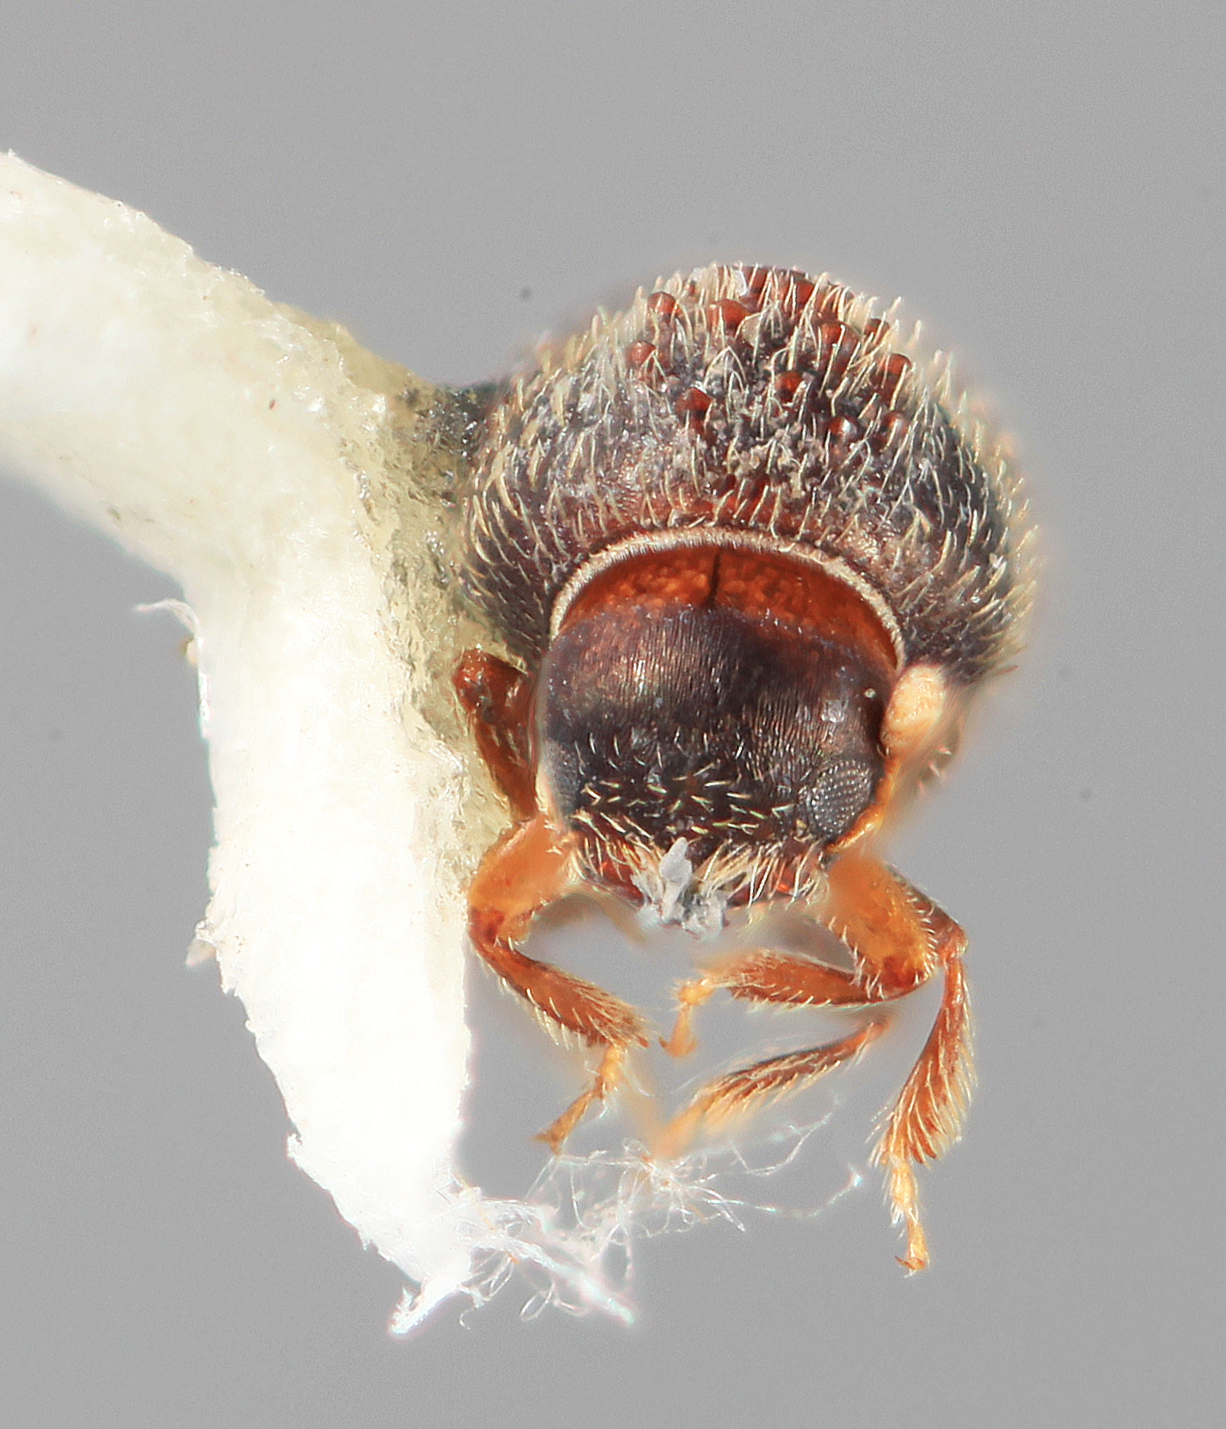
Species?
Hypothenemus meridensis
